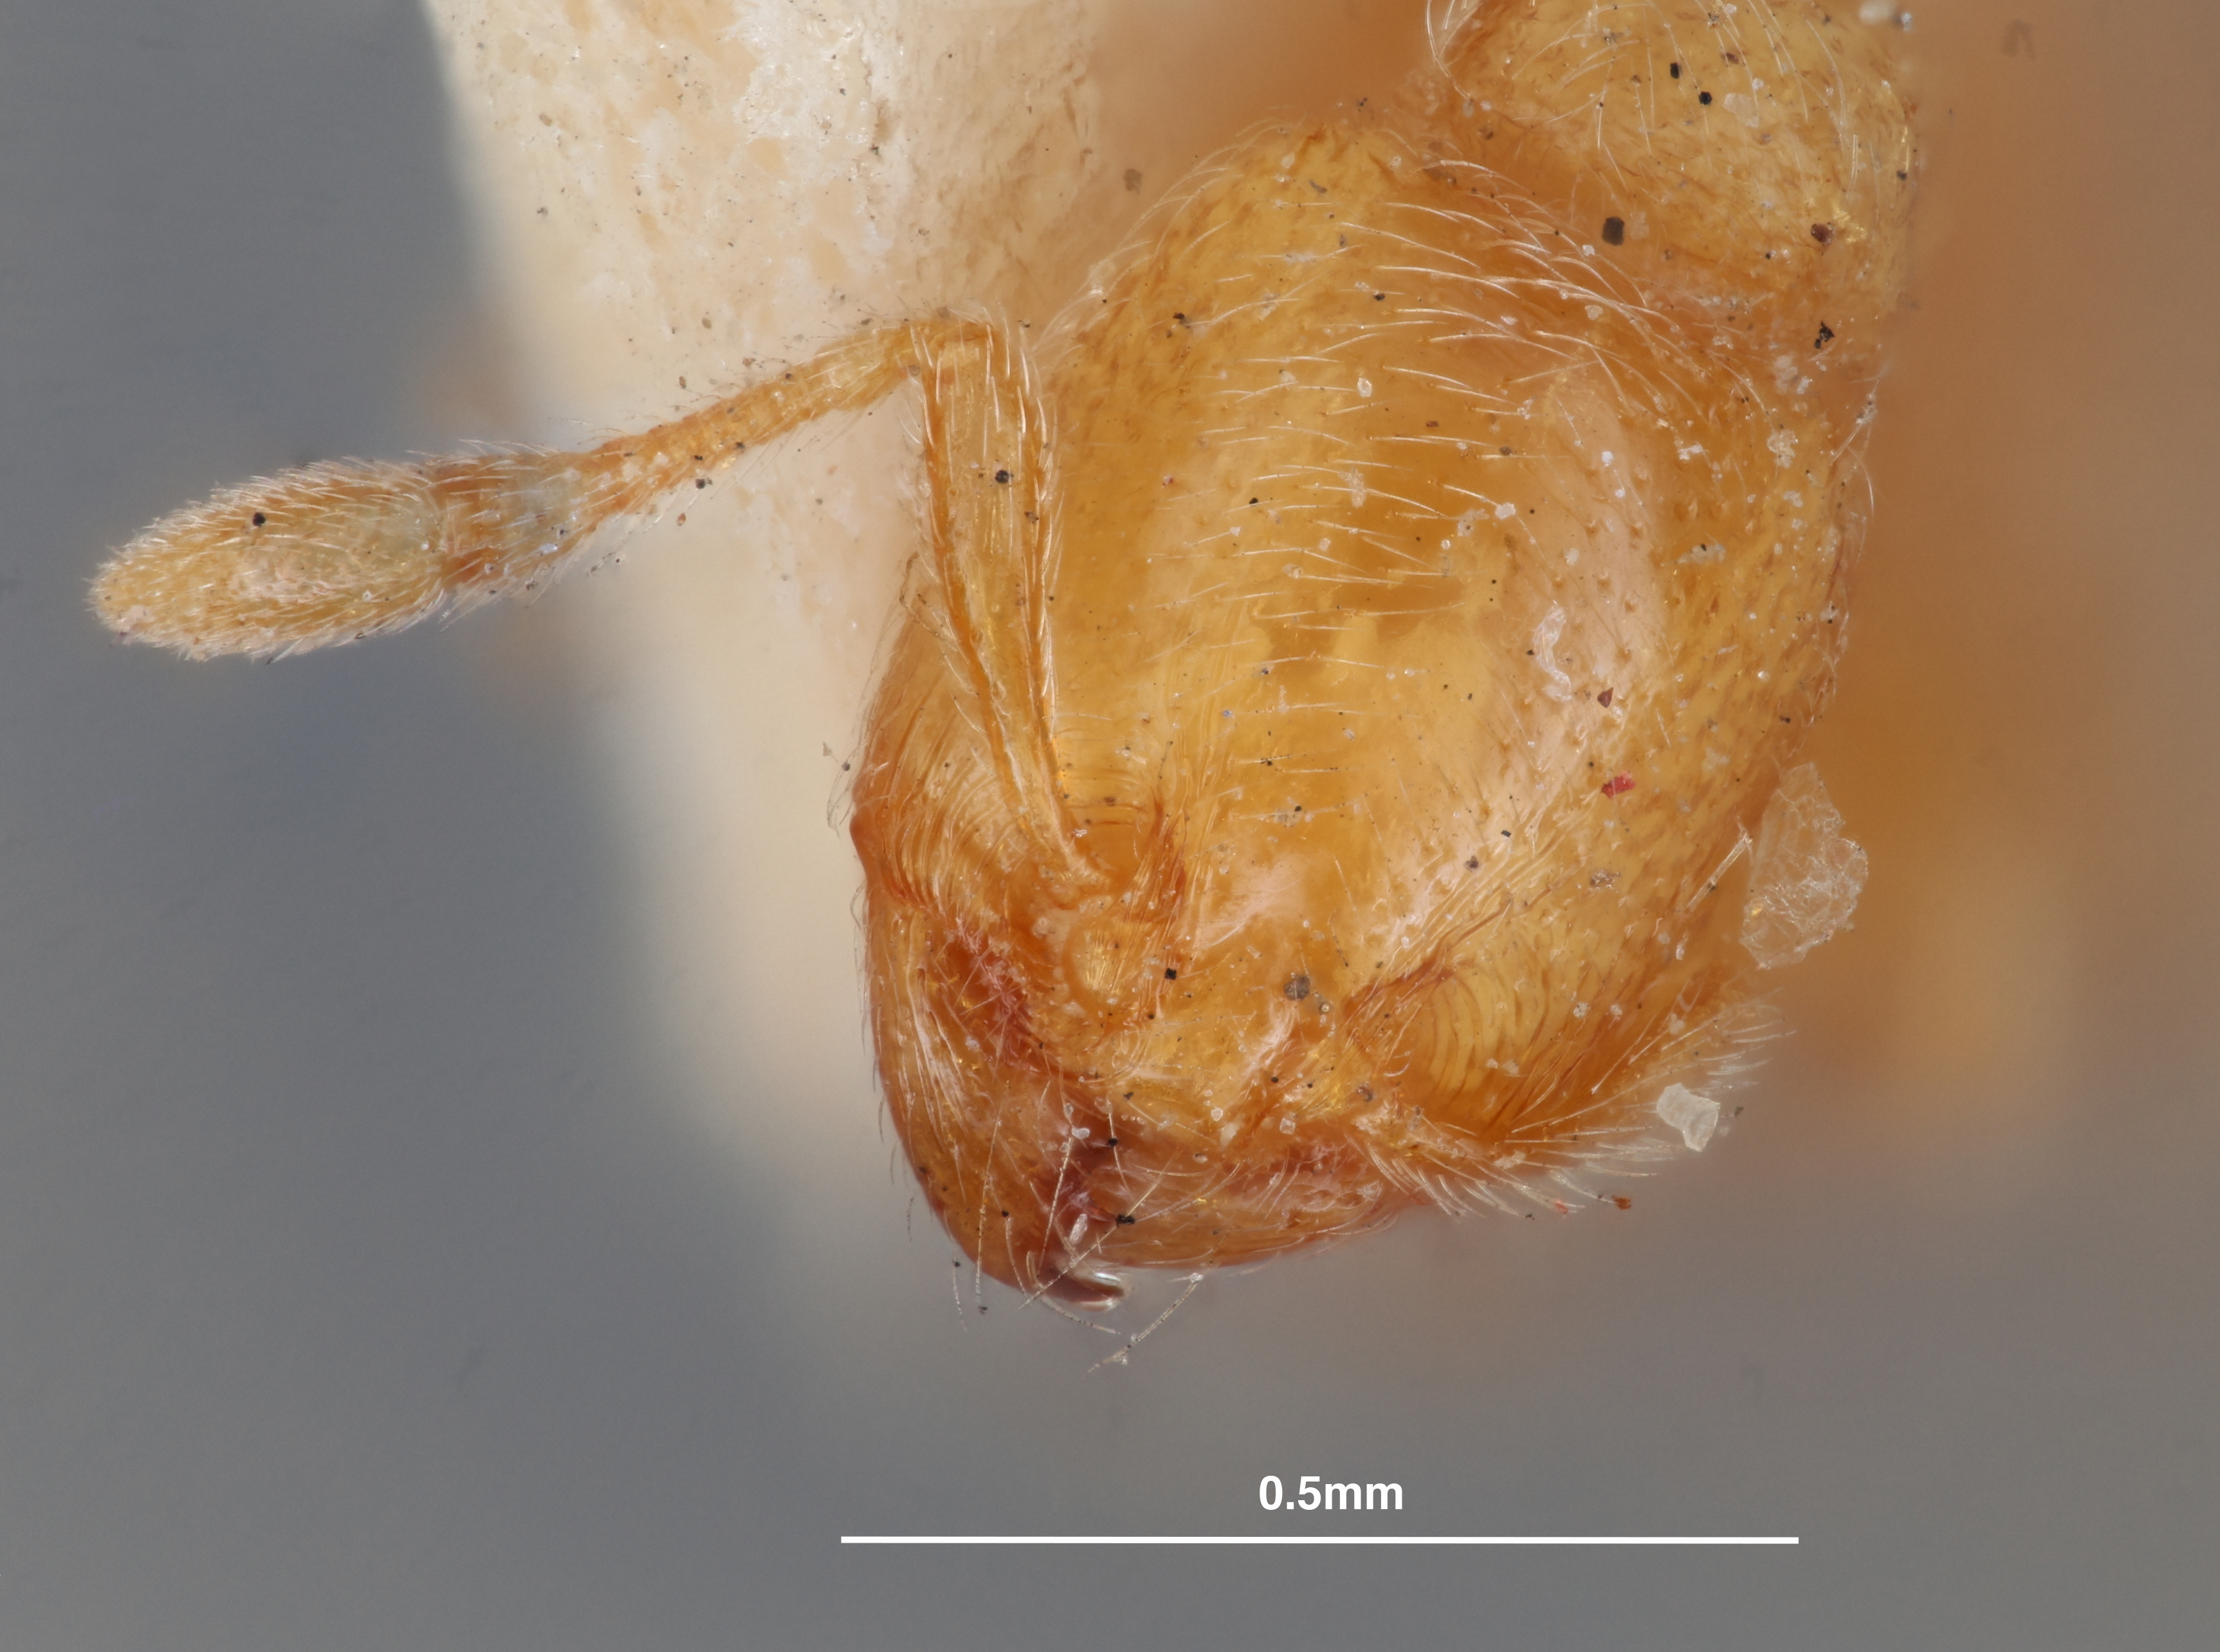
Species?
Erebomyrma longii
